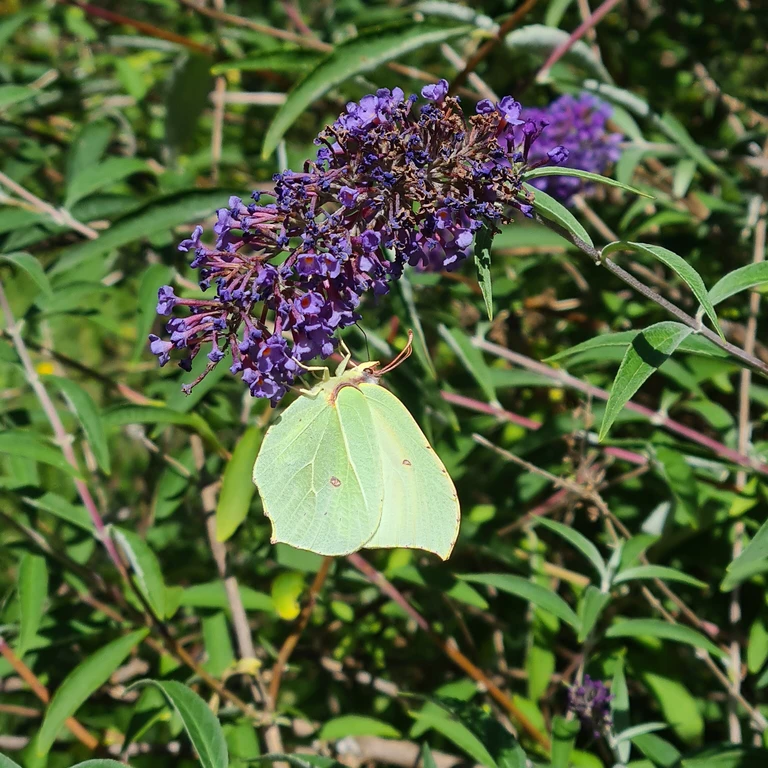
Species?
Gonepteryx rhamni
